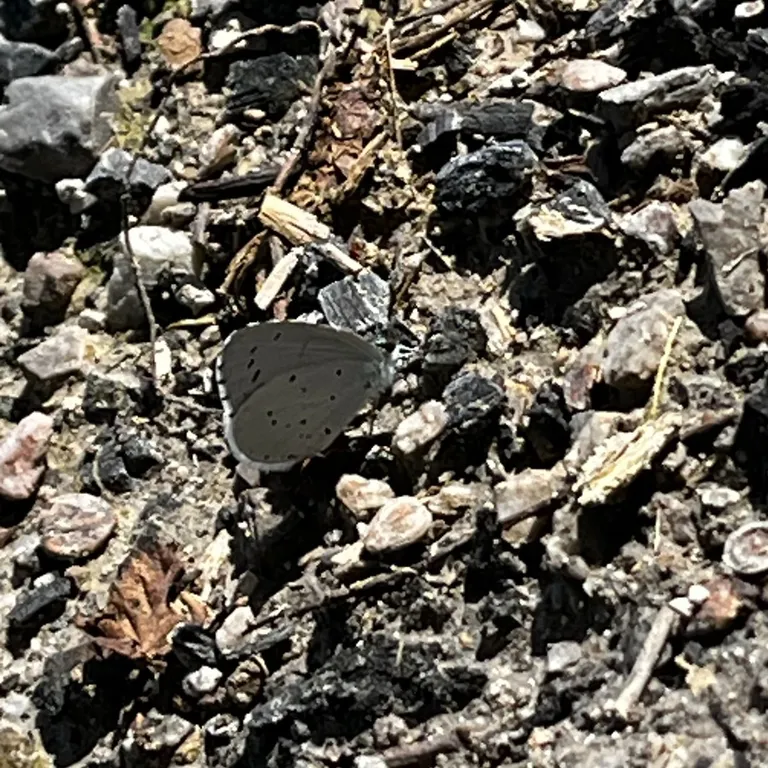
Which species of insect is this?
Celastrina argiolus
